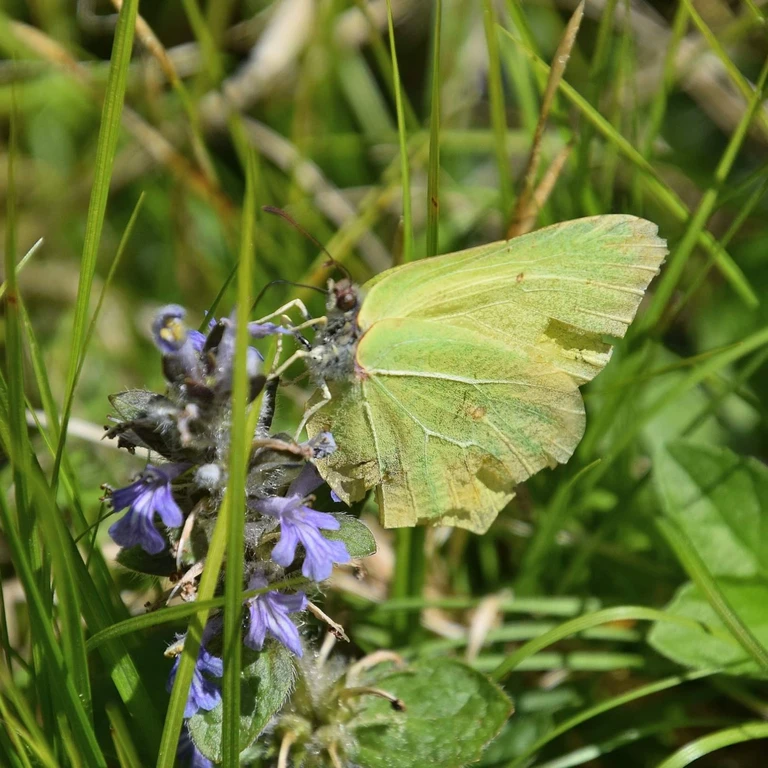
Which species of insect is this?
Gonepteryx rhamni
